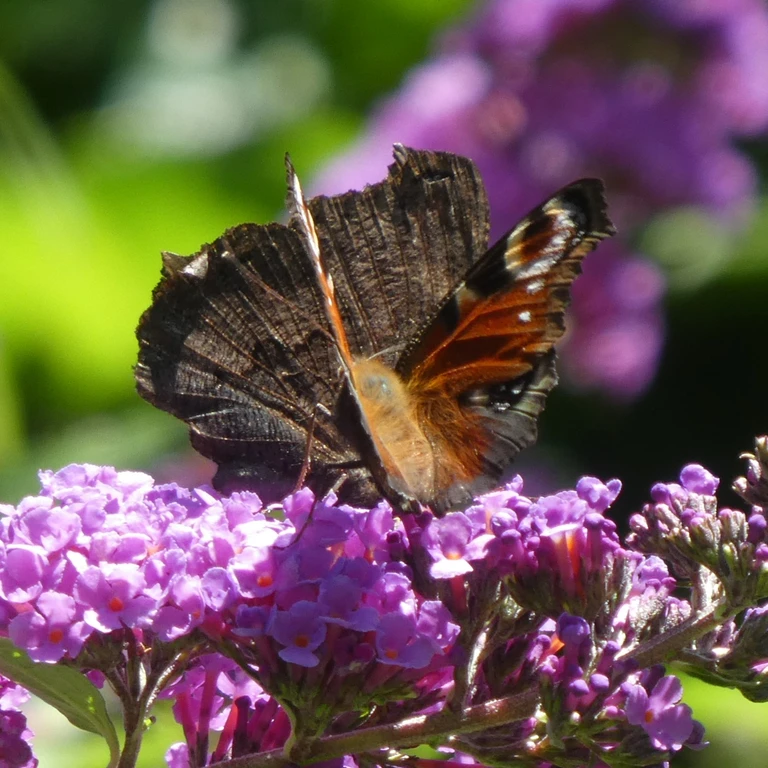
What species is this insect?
Aglais io
